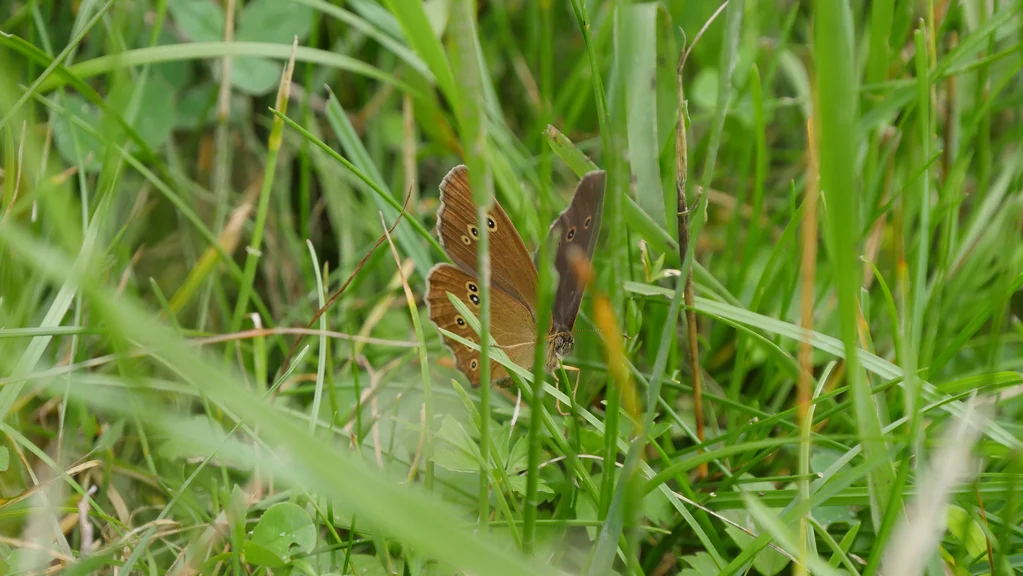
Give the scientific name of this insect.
Aphantopus hyperantus
